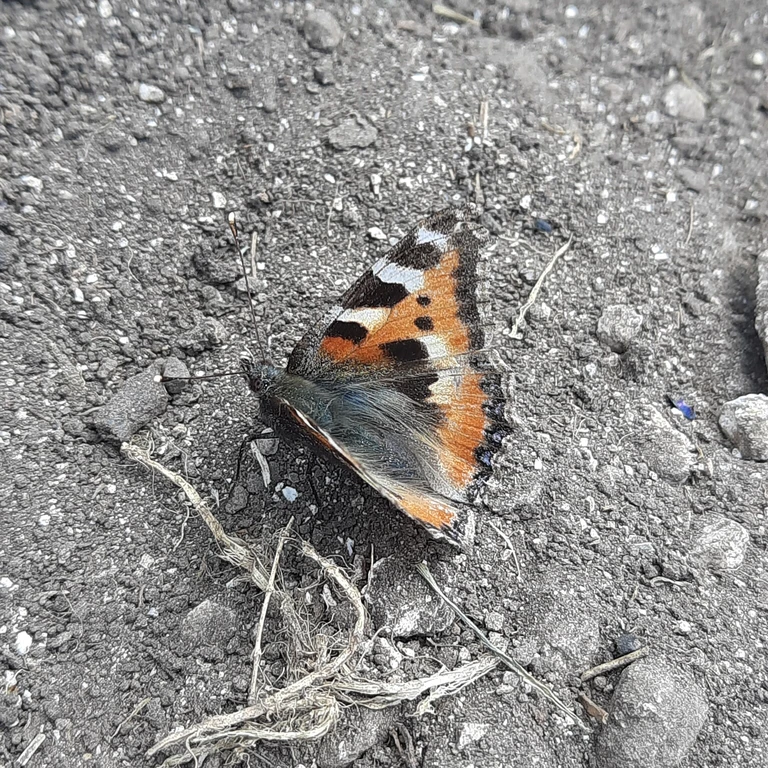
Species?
Aglais urticae
